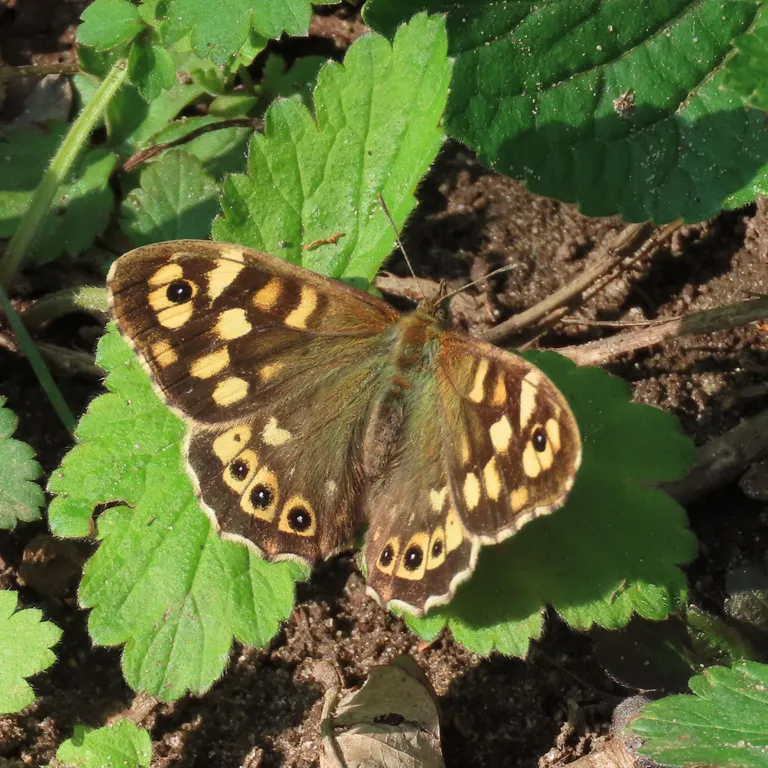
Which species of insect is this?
Pararge aegeria
